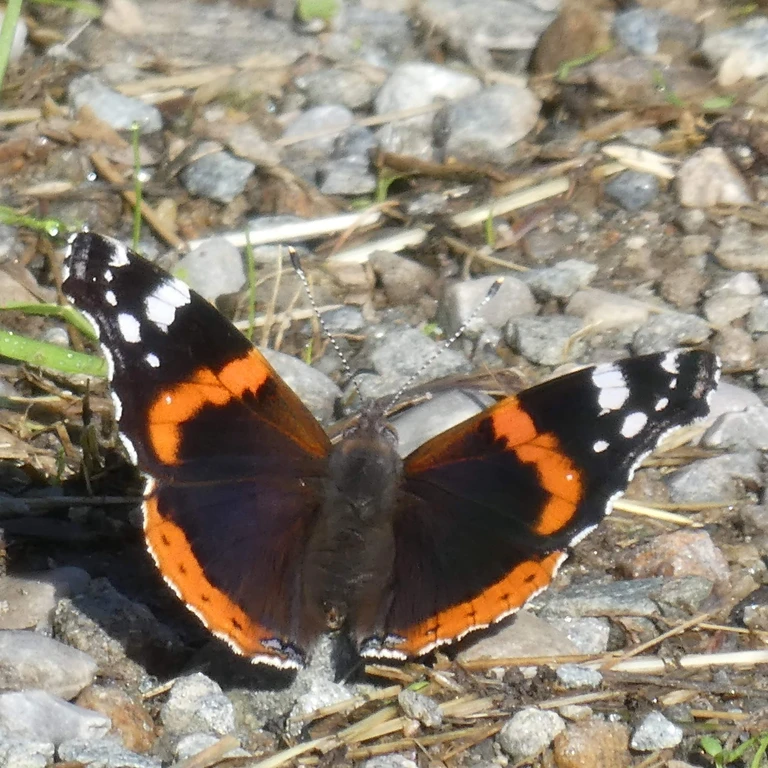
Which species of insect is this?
Vanessa atalanta
